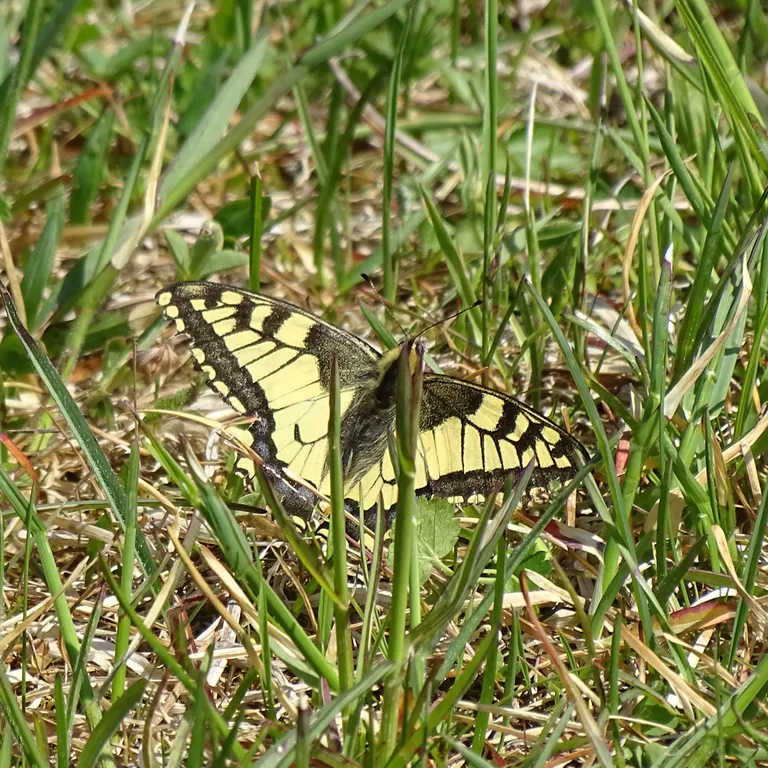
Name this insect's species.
Papilio machaon
